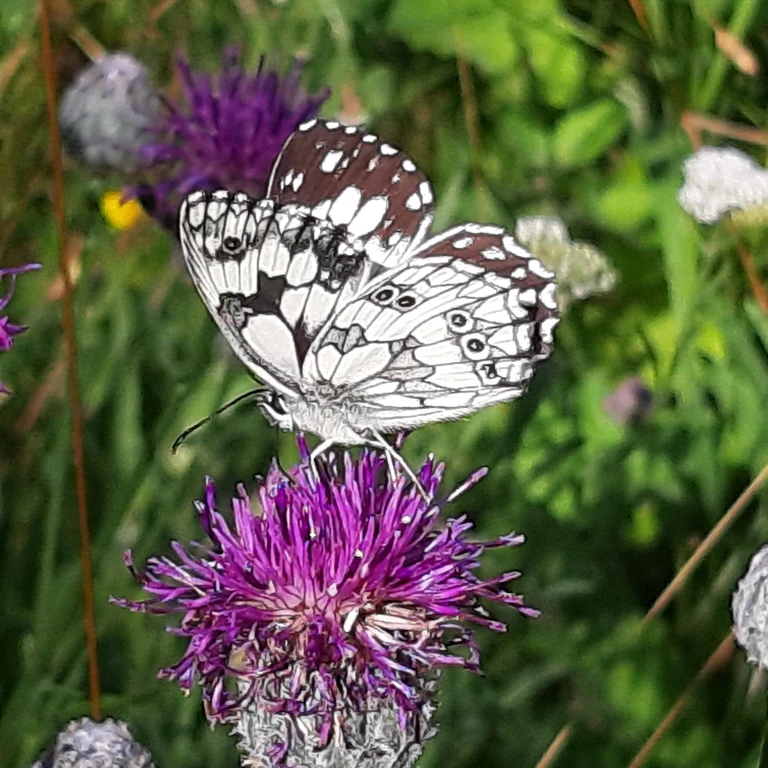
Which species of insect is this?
Melanargia galathea
